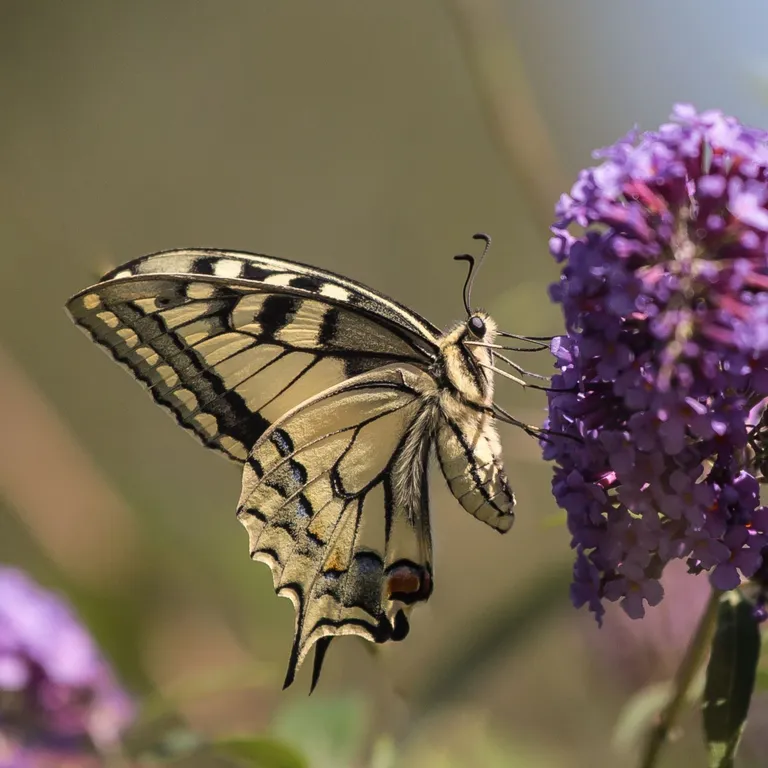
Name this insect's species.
Papilio machaon
